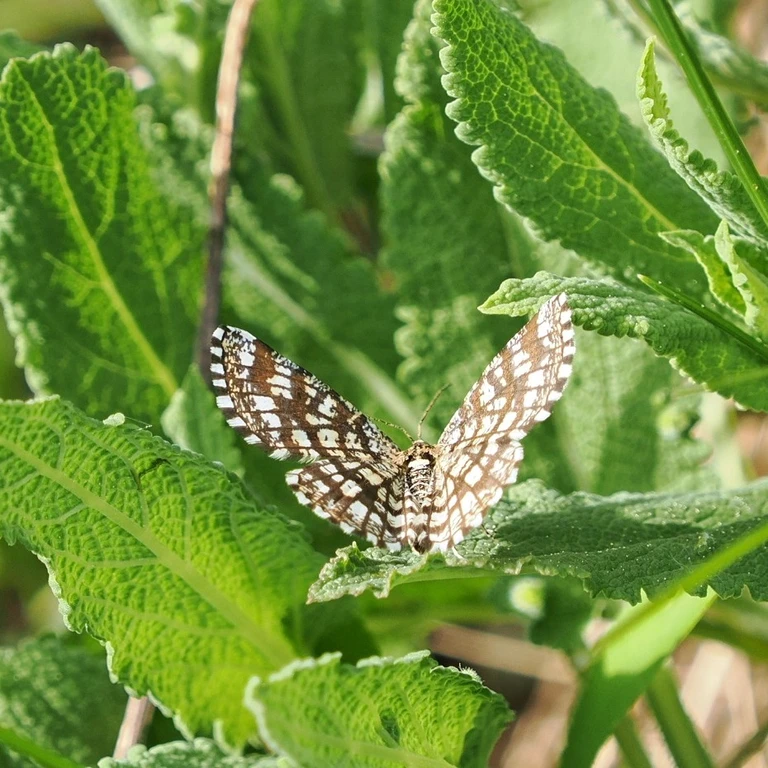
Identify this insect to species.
Chiasmia clathrata
